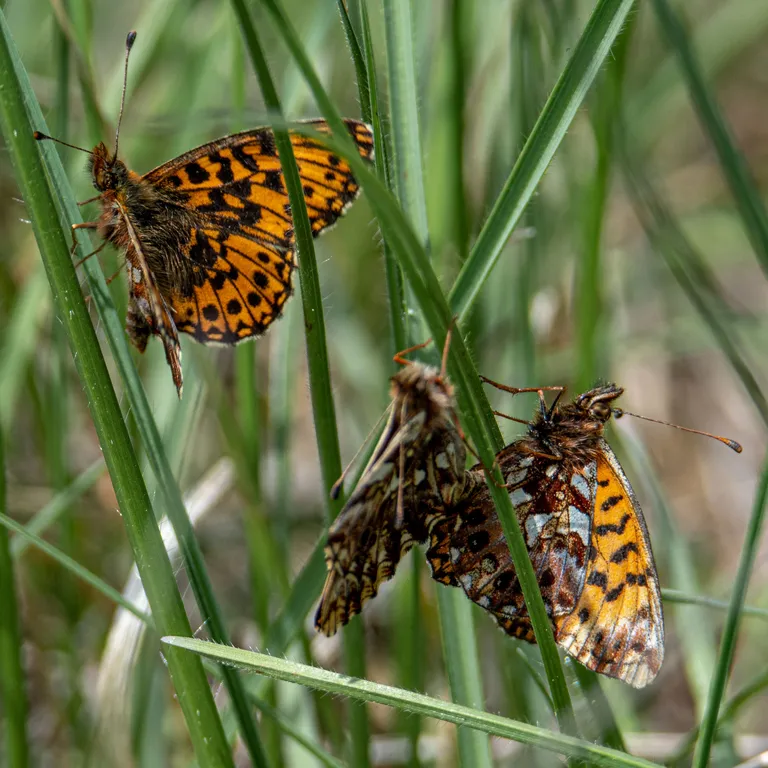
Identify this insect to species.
Boloria dia
